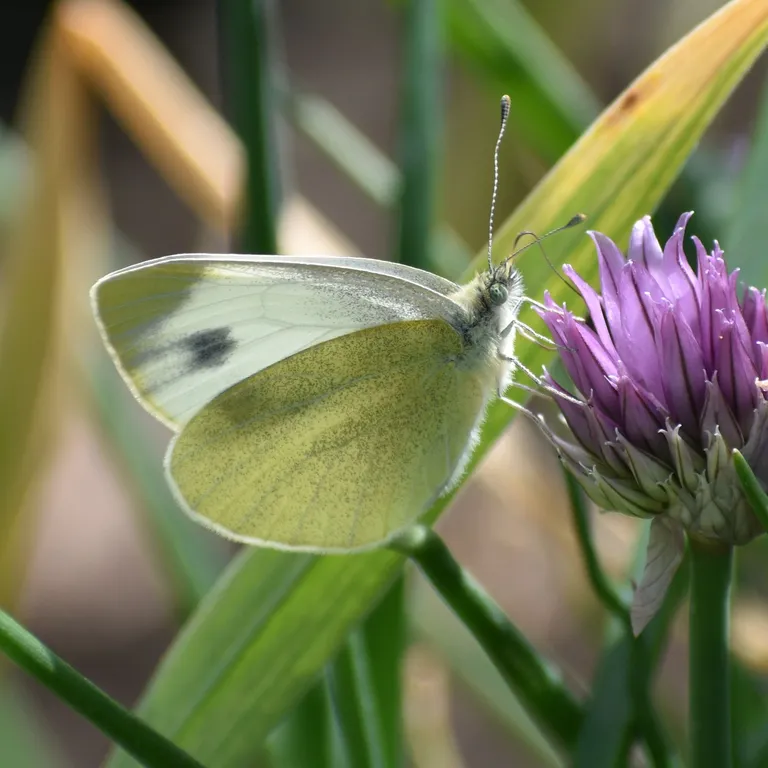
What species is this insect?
Pieris mannii
